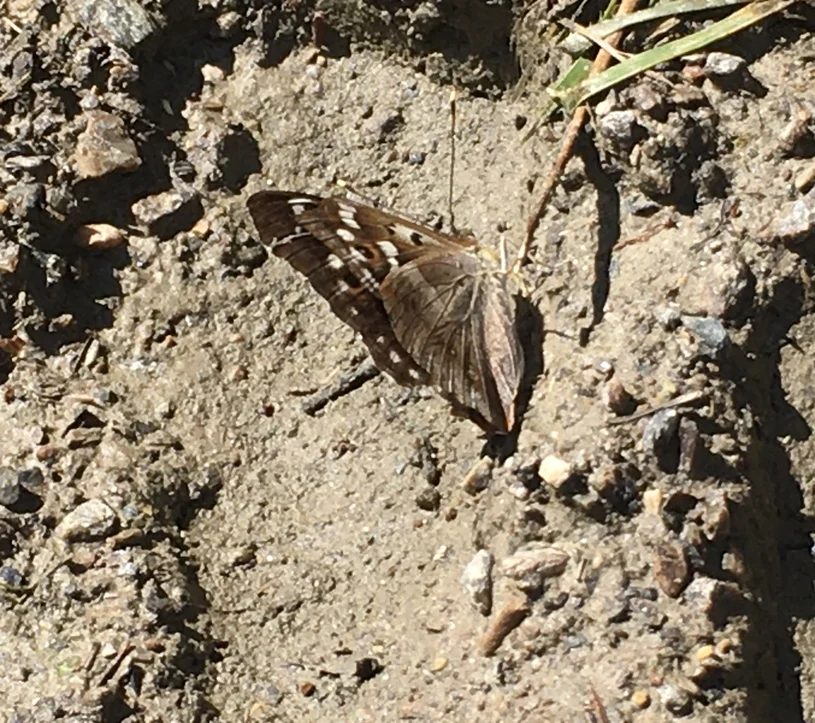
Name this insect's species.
Apatura ilia
